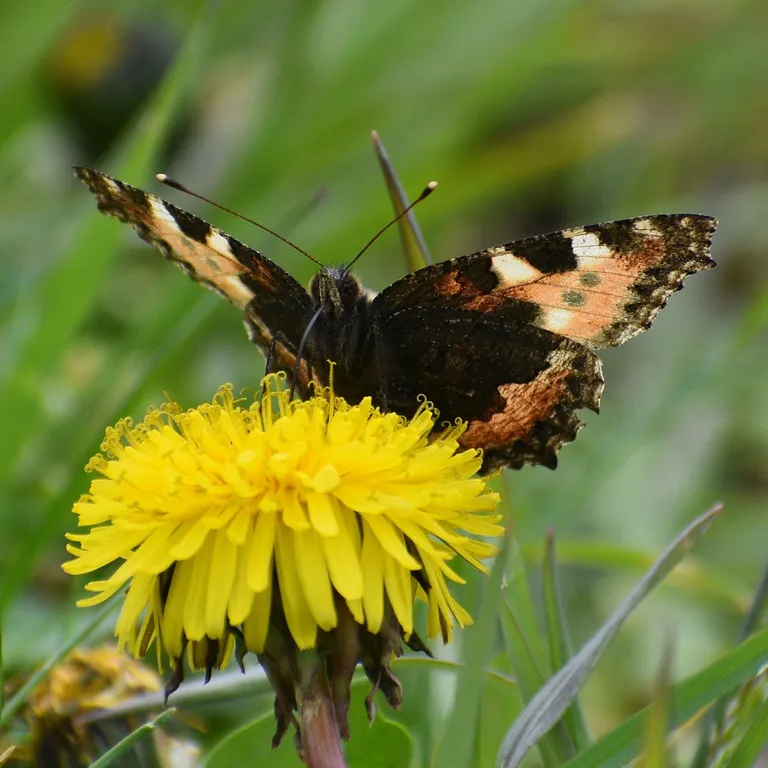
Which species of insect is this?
Aglais urticae
